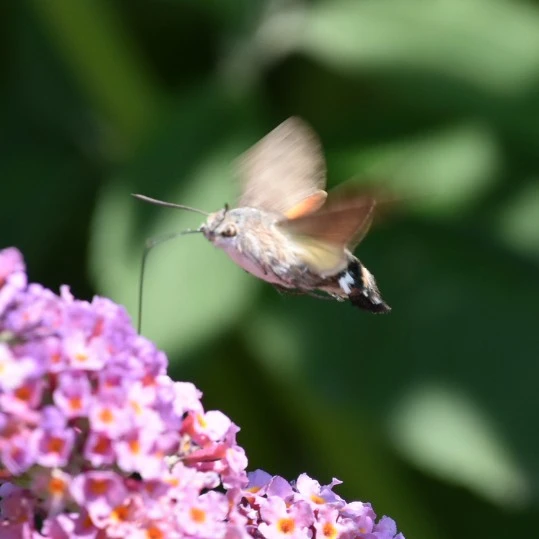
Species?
Macroglossum stellatarum
